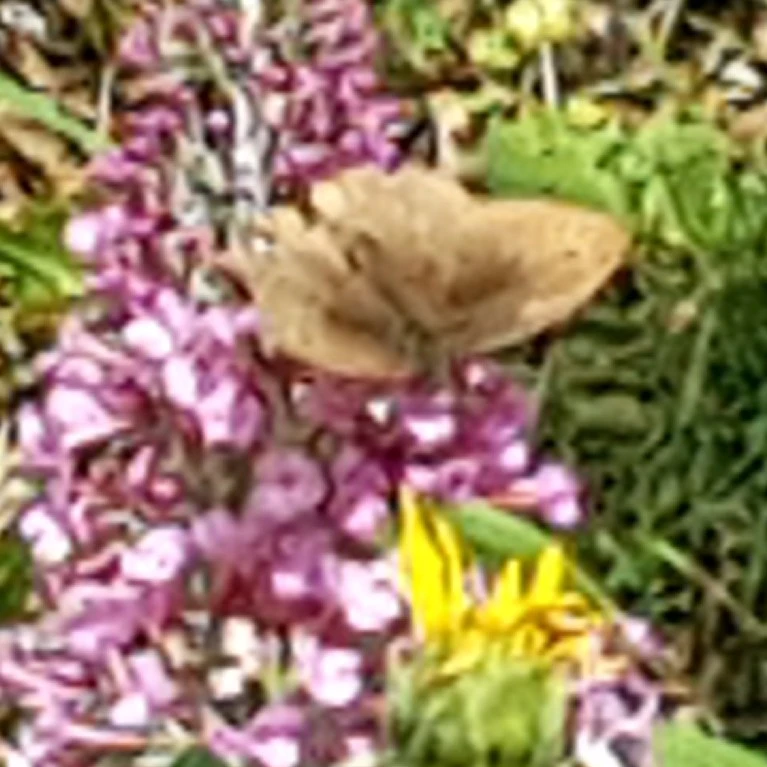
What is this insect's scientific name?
Maniola jurtina
